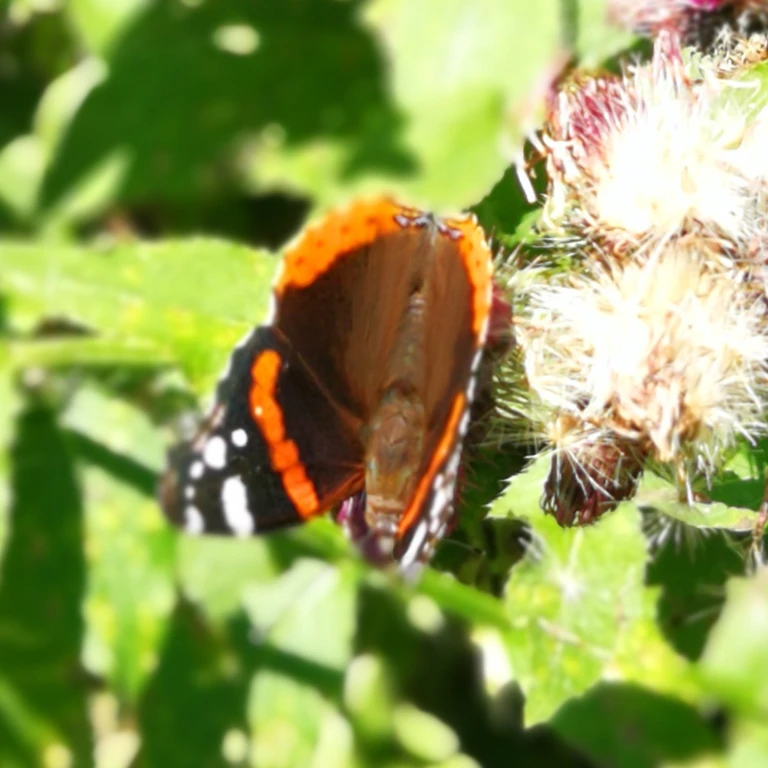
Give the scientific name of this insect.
Vanessa atalanta
